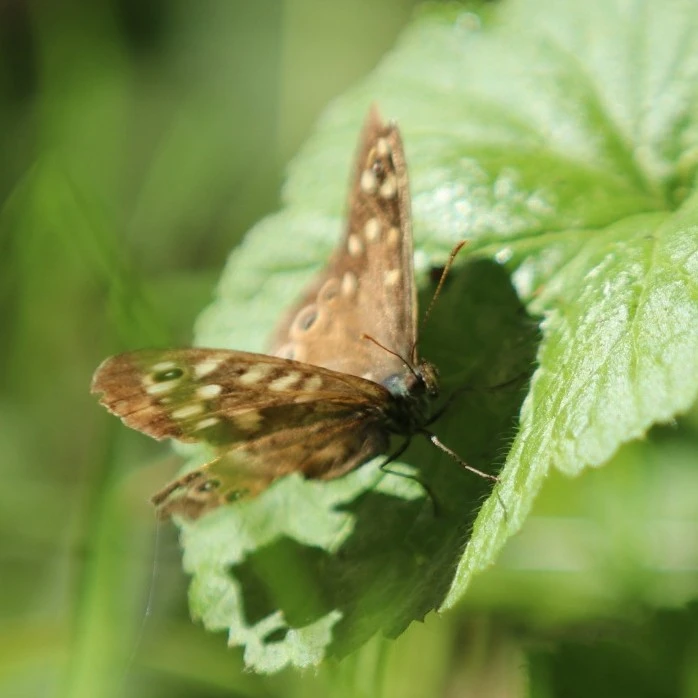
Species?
Pararge aegeria
